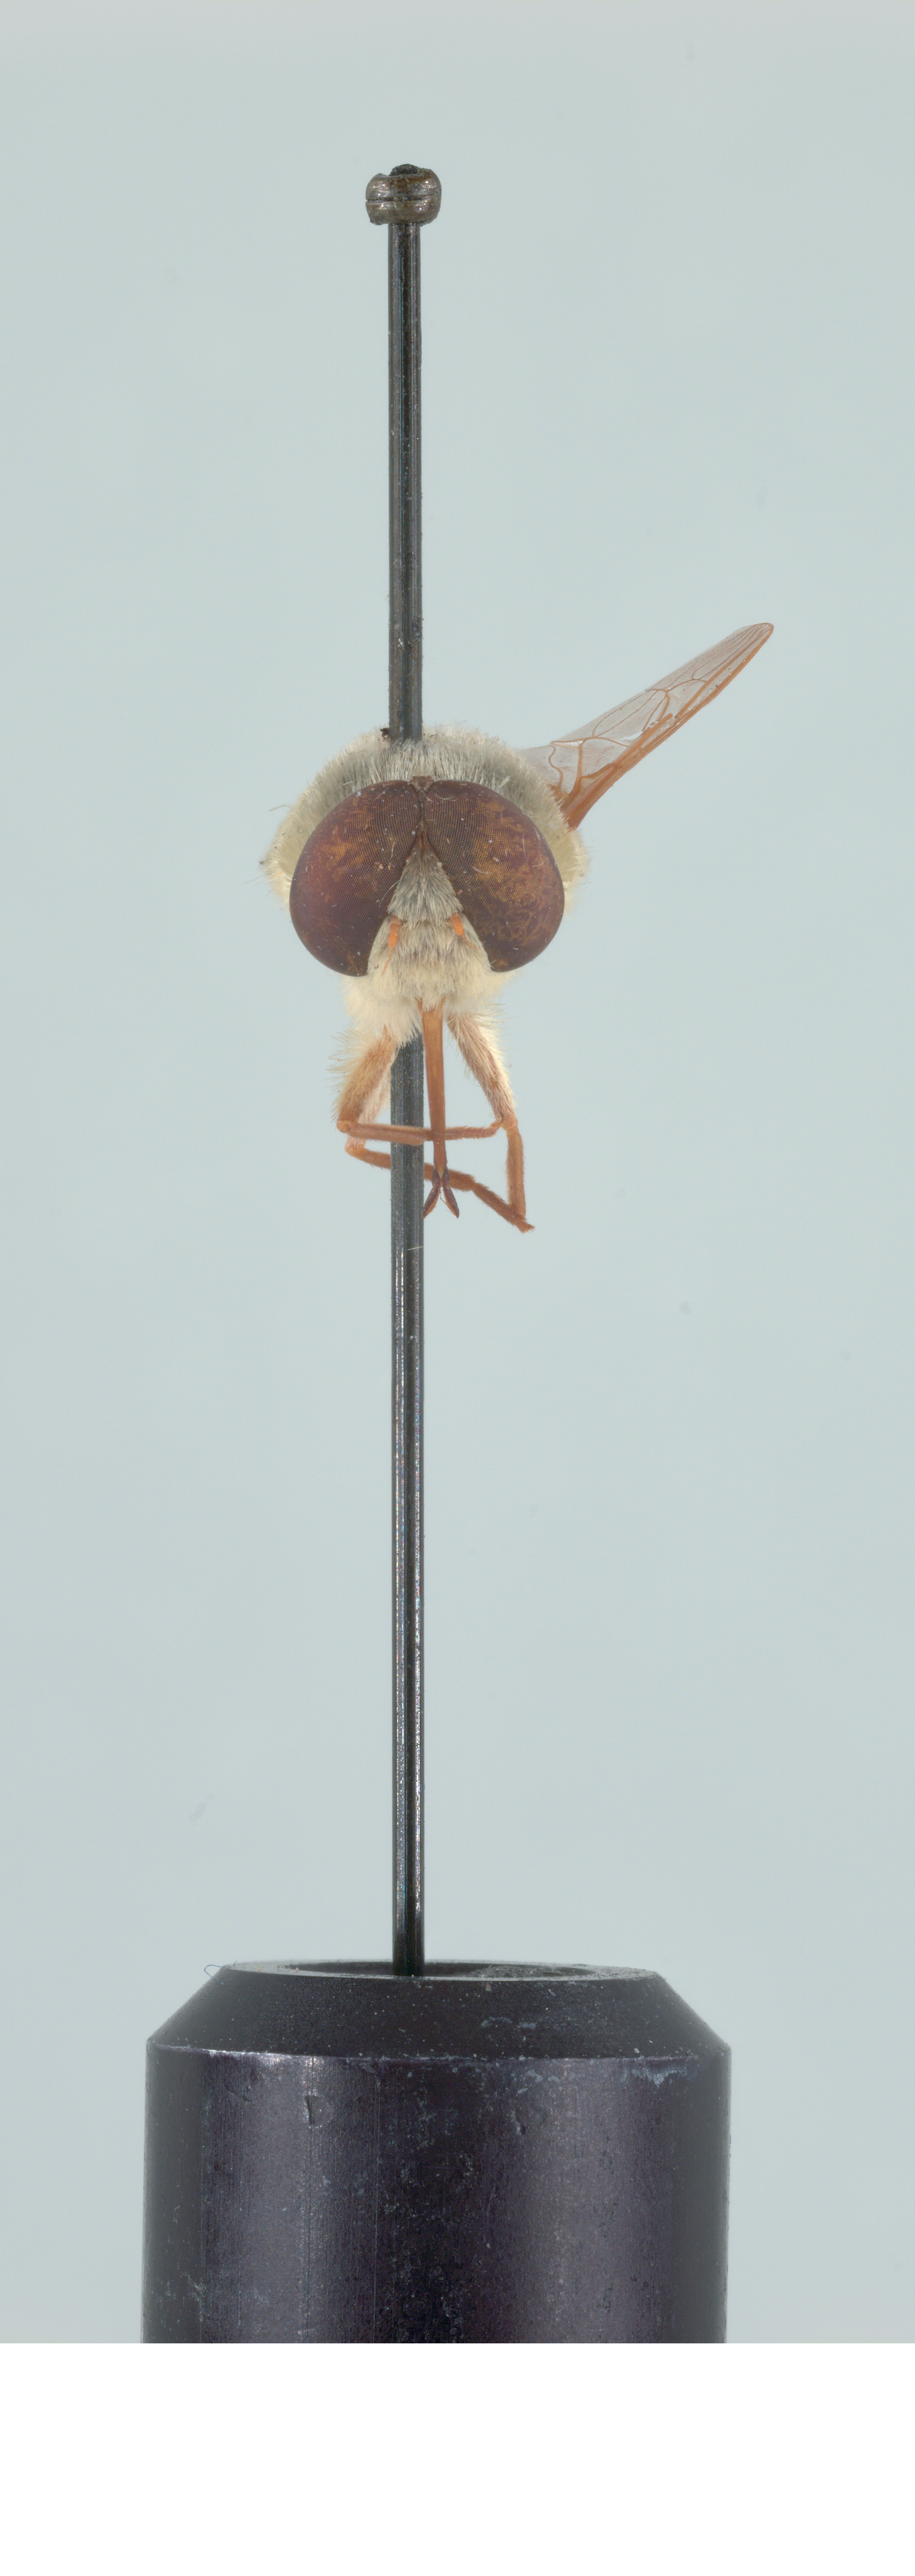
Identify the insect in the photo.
Neorhynchocephalus volaticus
